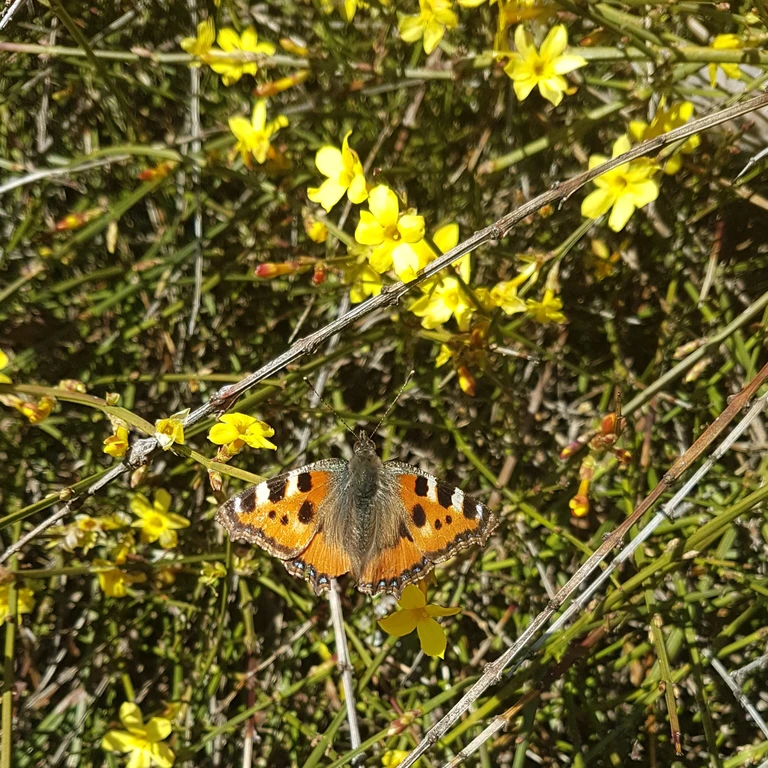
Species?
Aglais urticae
